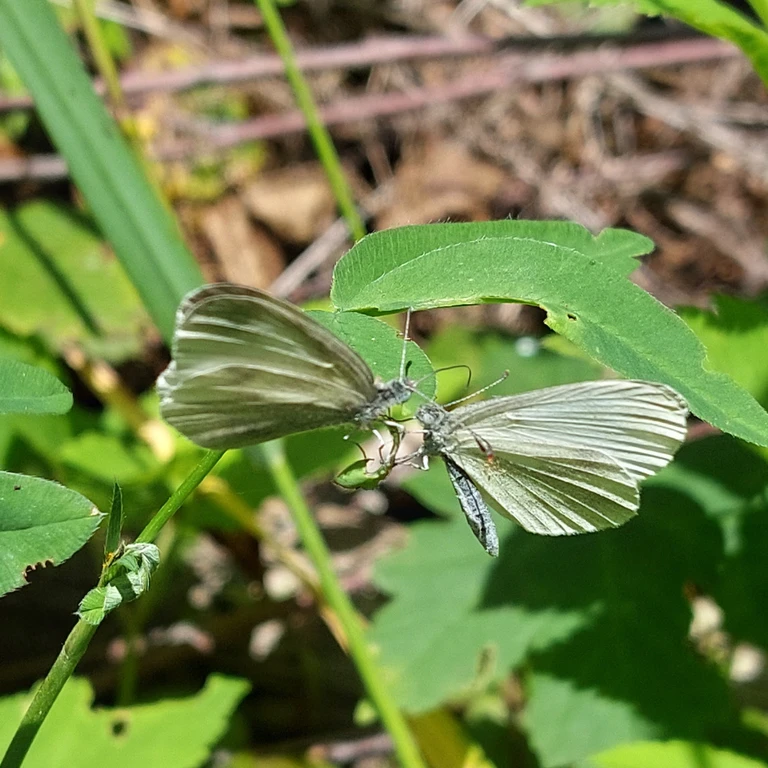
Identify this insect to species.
Leptidea sinapis/juvernica
